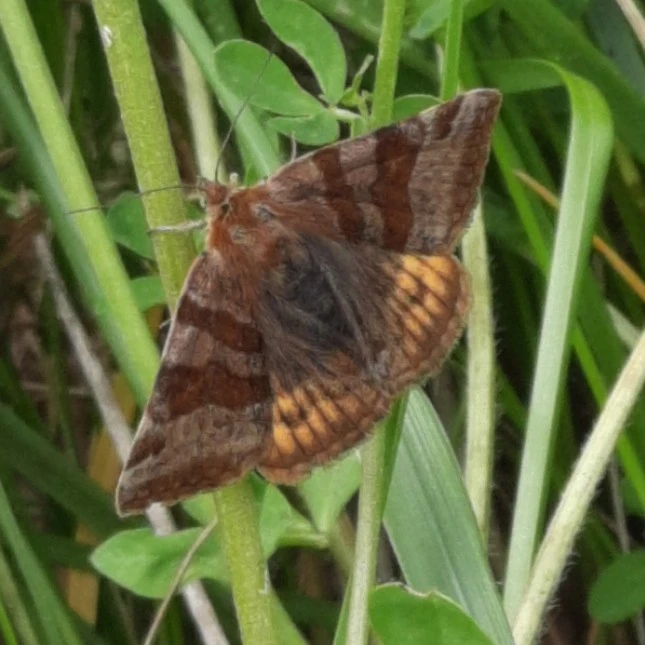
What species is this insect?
Euclidia glyphica
